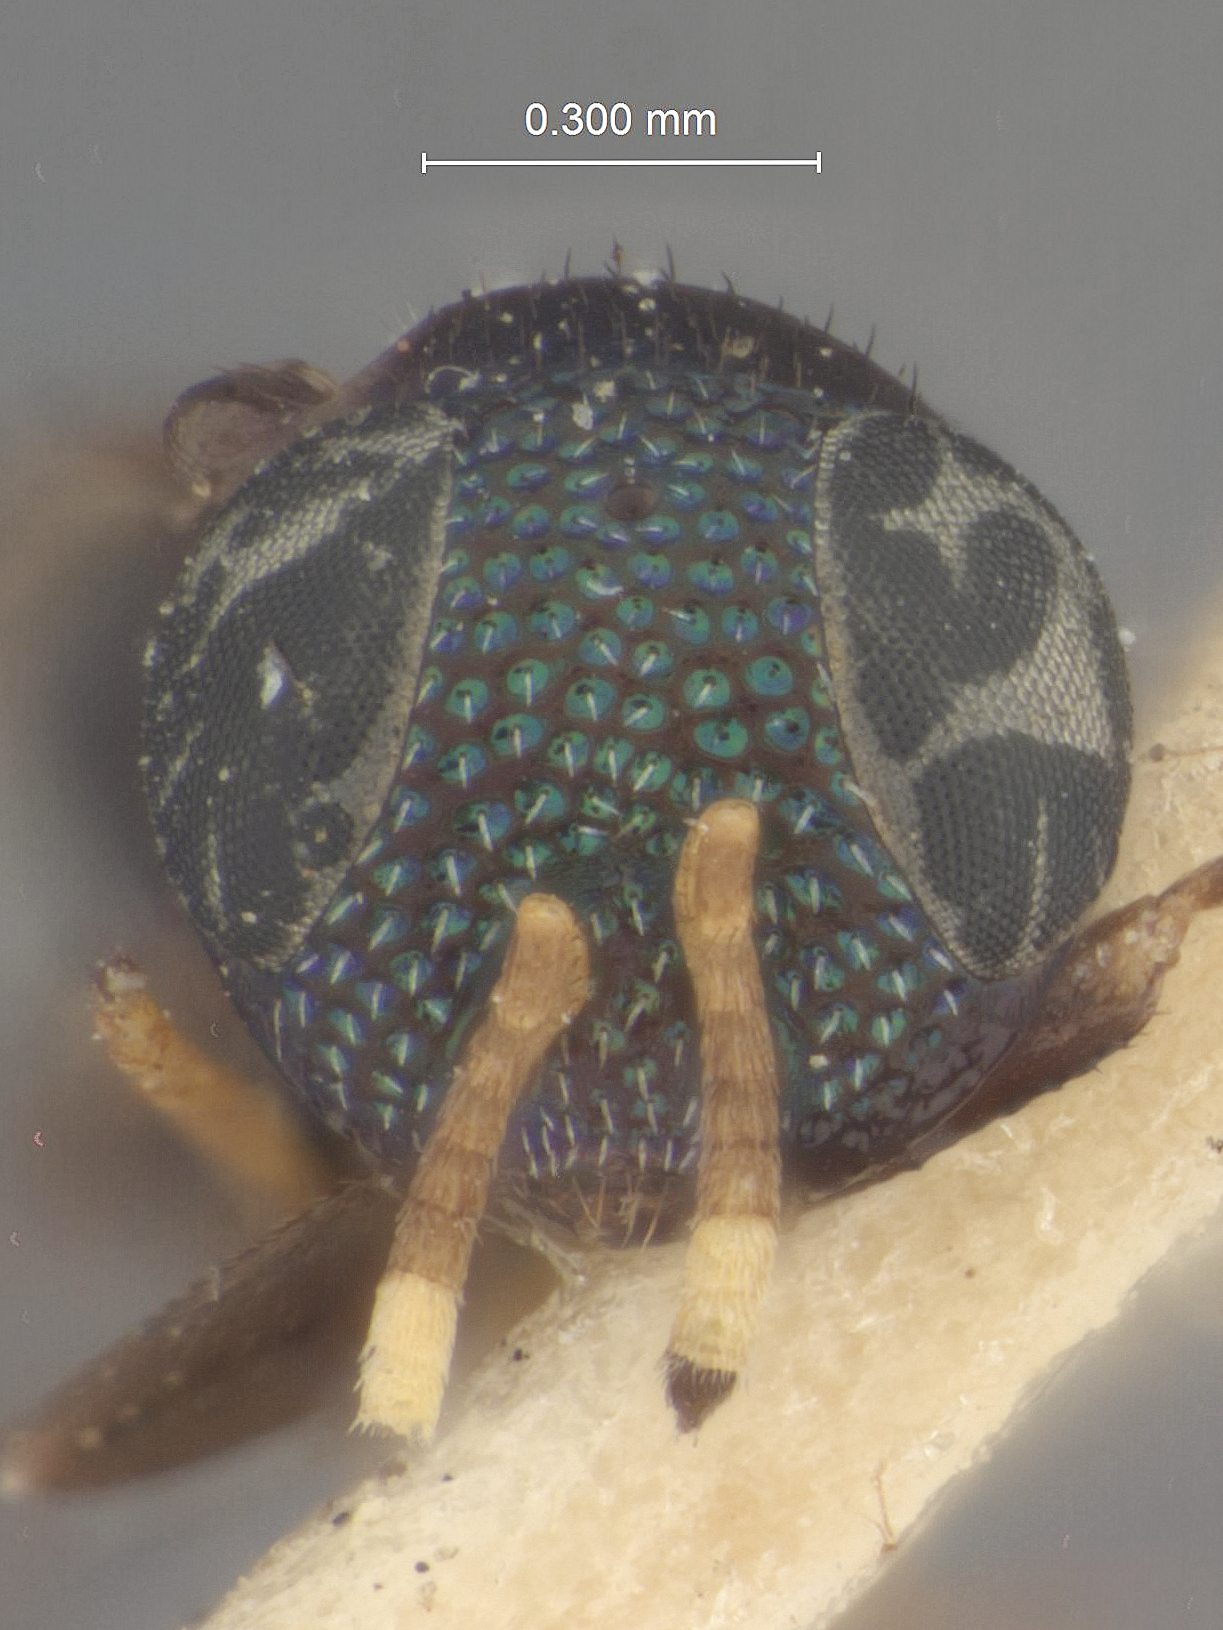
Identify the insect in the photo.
Phaenodiscus partifuscipennis
